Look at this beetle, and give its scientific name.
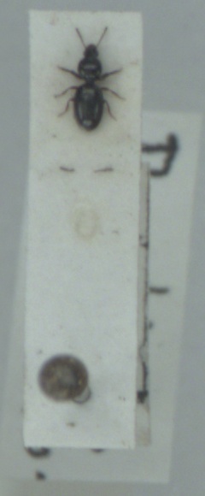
Dyschirius globosus
